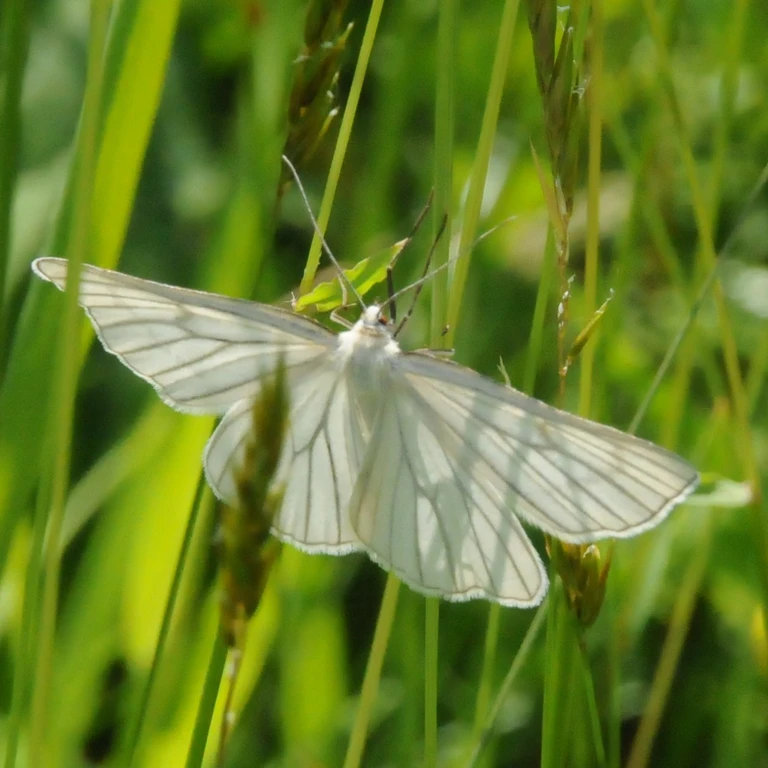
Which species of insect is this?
Siona lineata
